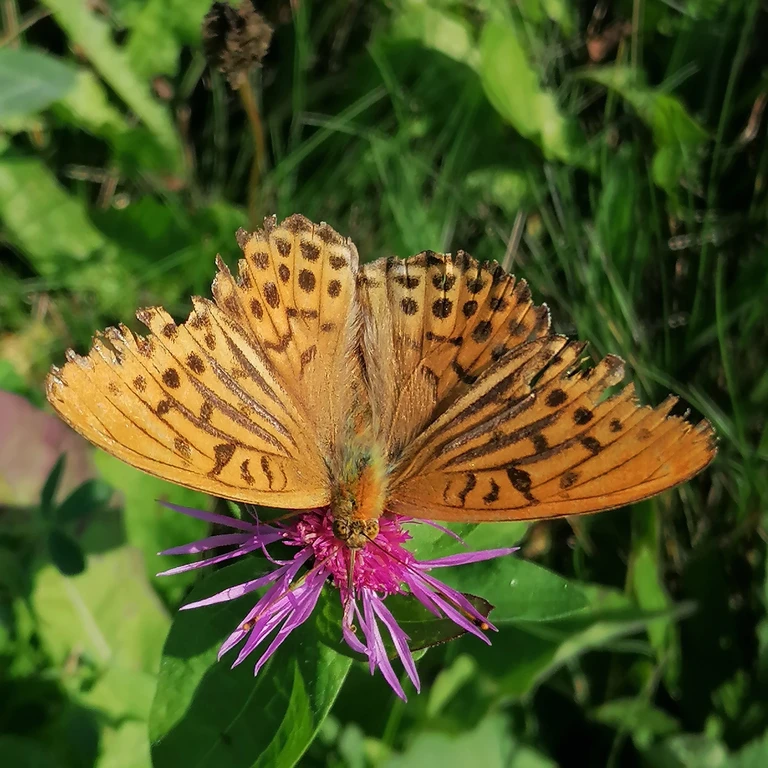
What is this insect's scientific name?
Argynnis paphia
